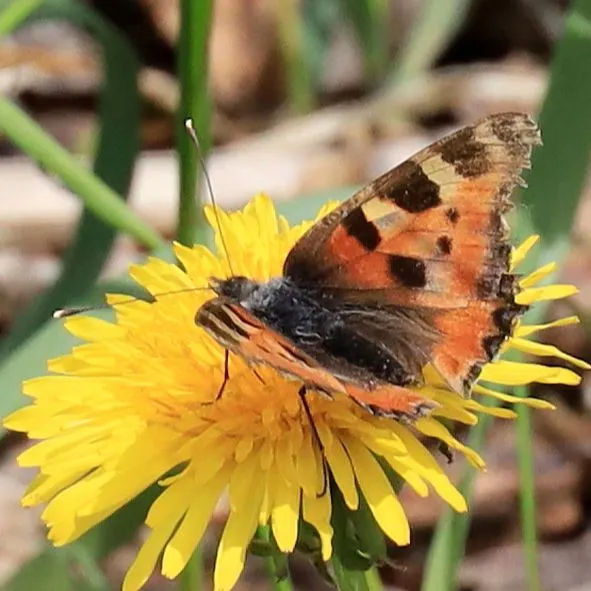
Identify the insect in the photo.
Aglais urticae
